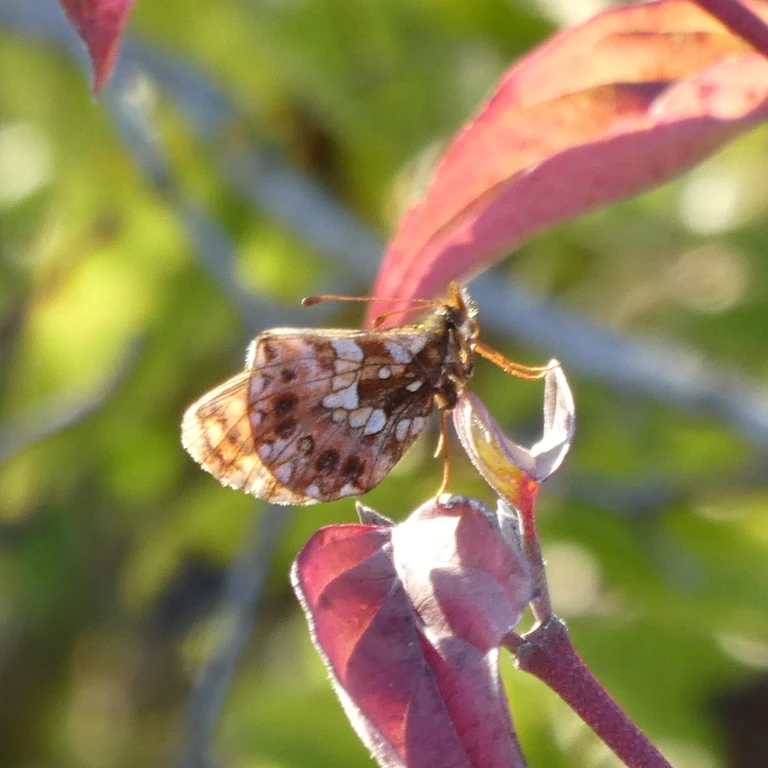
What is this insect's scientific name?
Boloria dia
